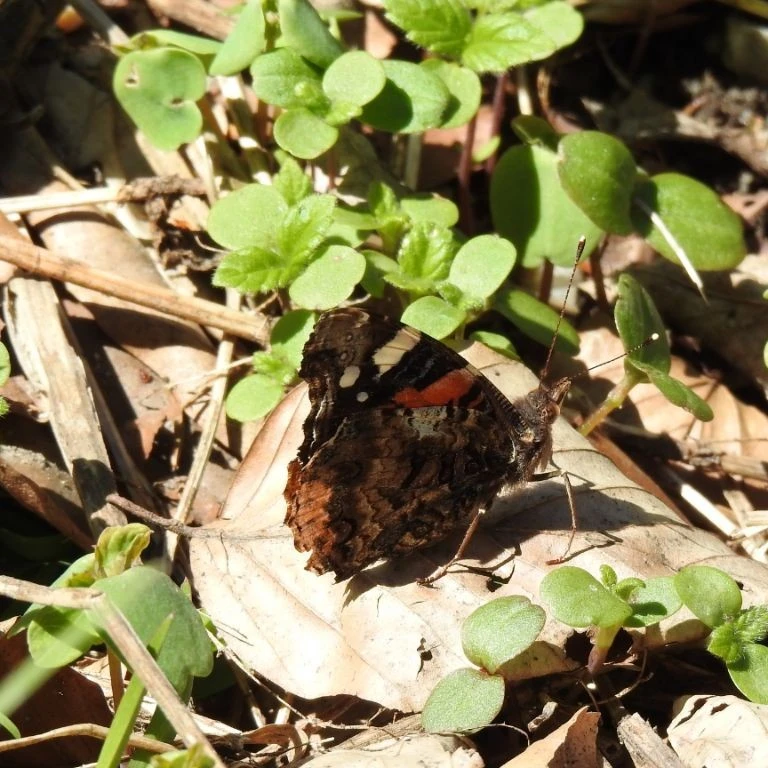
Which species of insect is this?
Vanessa atalanta
